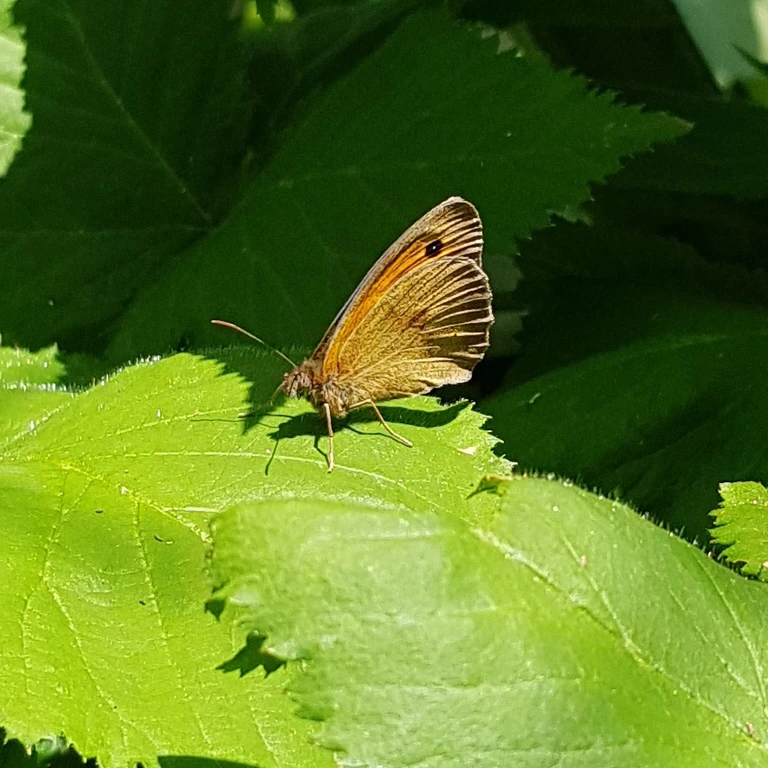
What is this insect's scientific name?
Maniola jurtina
